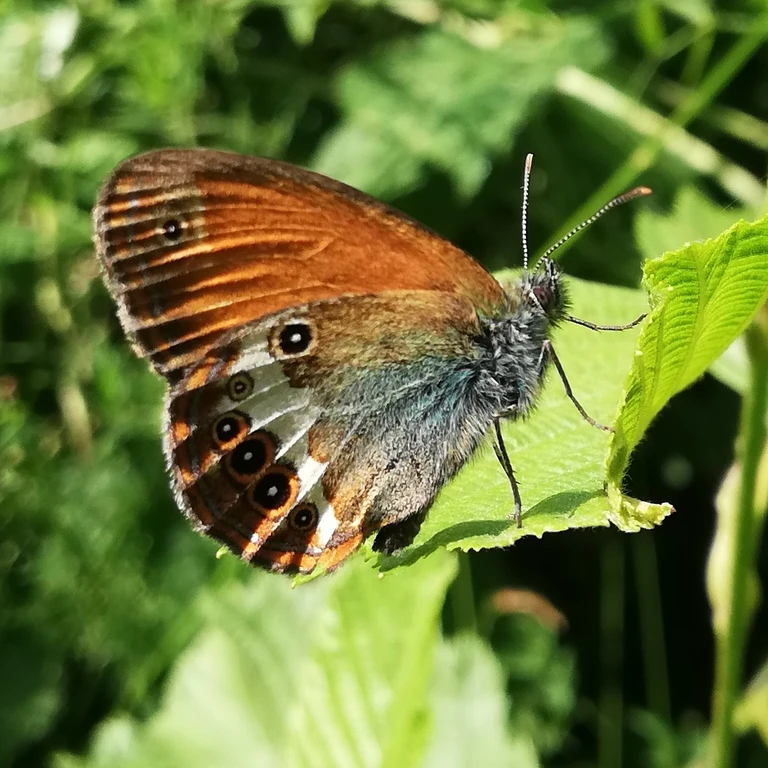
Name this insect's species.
Coenonympha arcania
